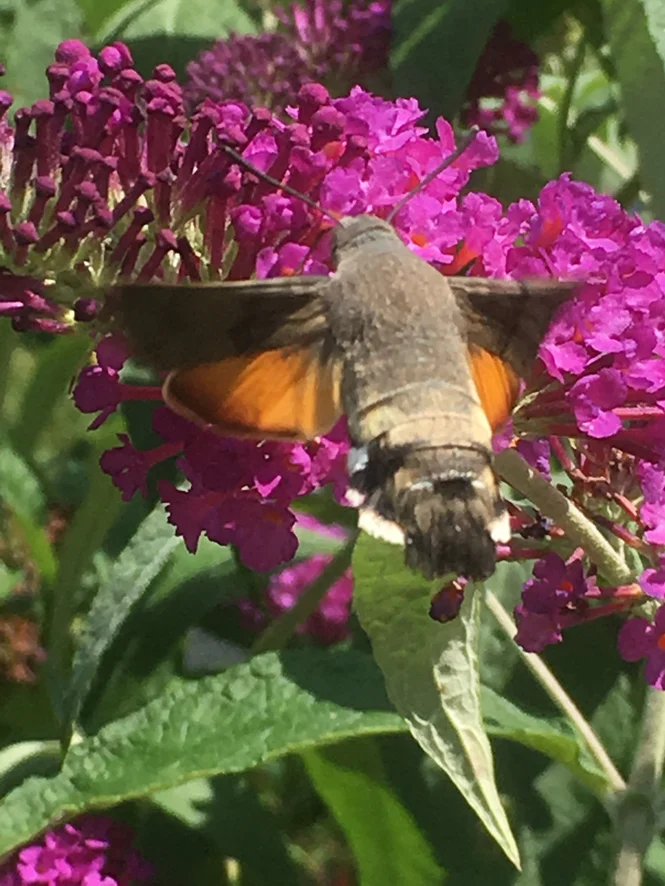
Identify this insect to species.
Macroglossum stellatarum
